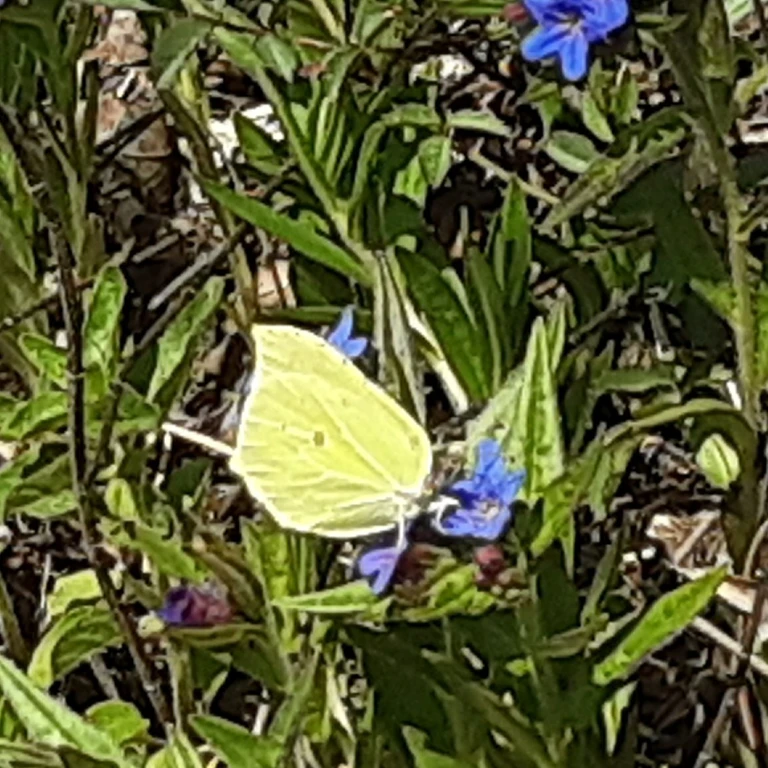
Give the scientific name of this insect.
Gonepteryx rhamni
